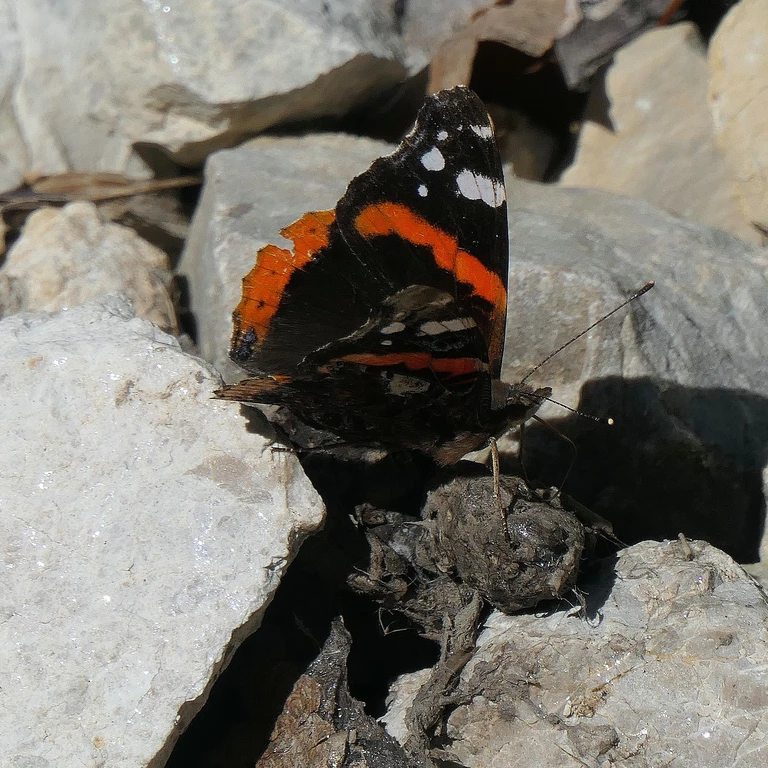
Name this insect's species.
Vanessa atalanta
